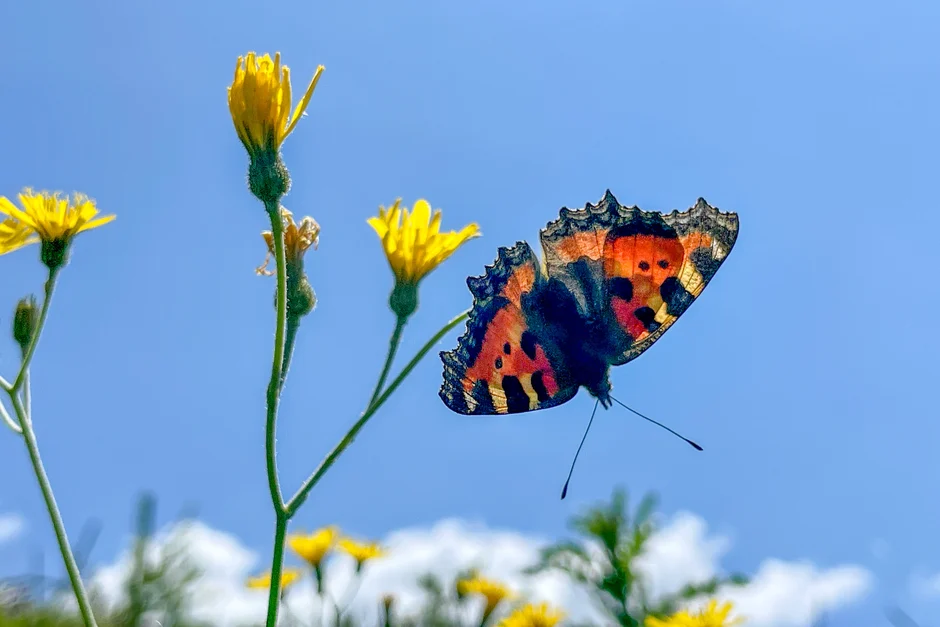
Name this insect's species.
Aglais urticae
